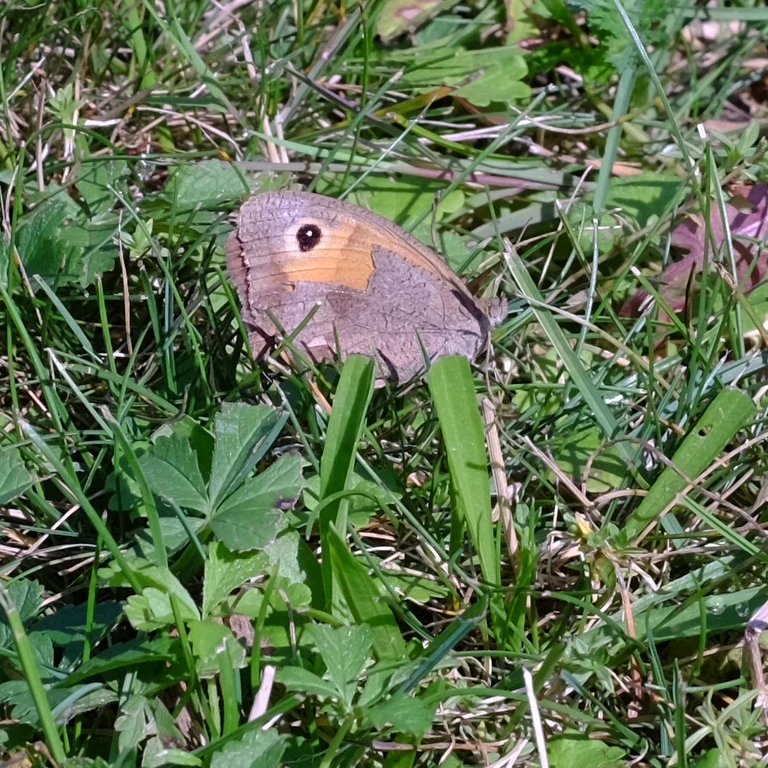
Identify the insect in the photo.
Maniola jurtina
